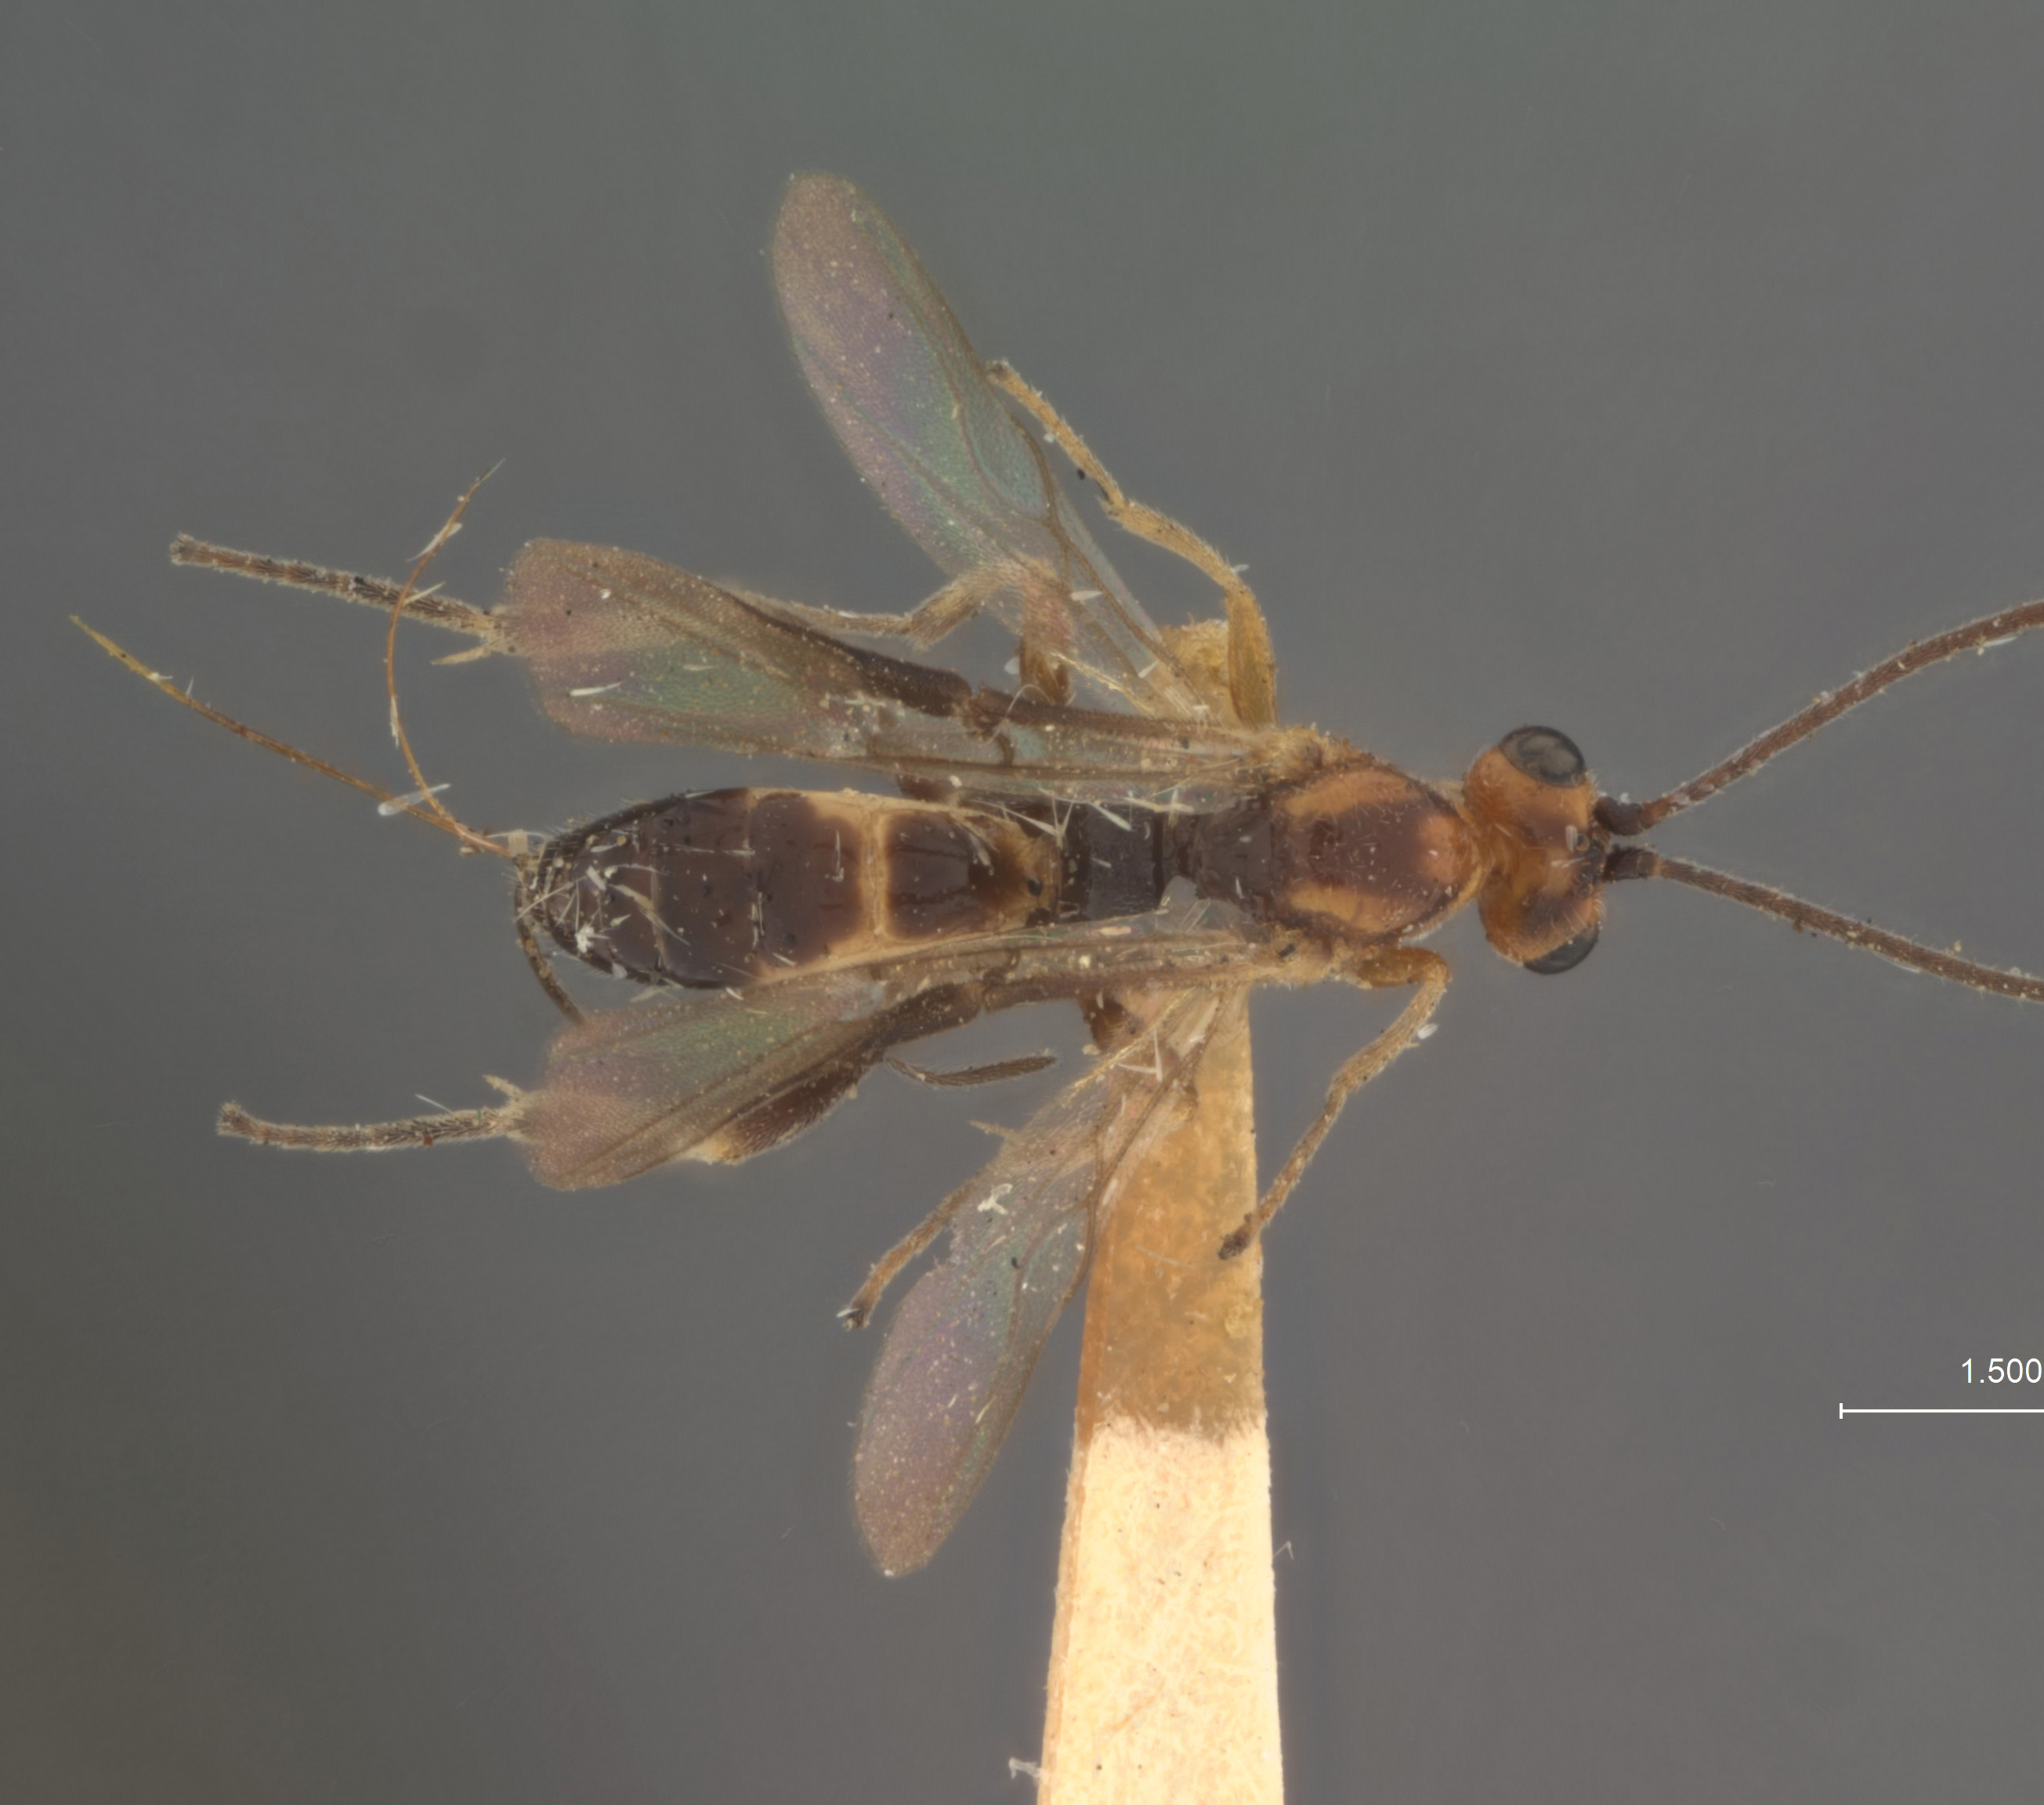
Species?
Bassus cylasovorus
